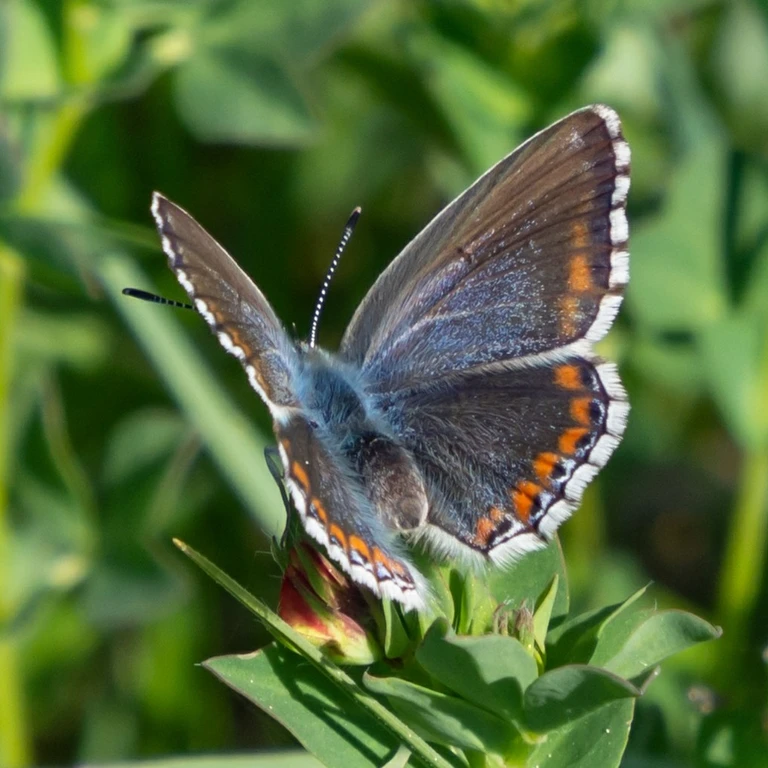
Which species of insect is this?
Lysandra bellargus
